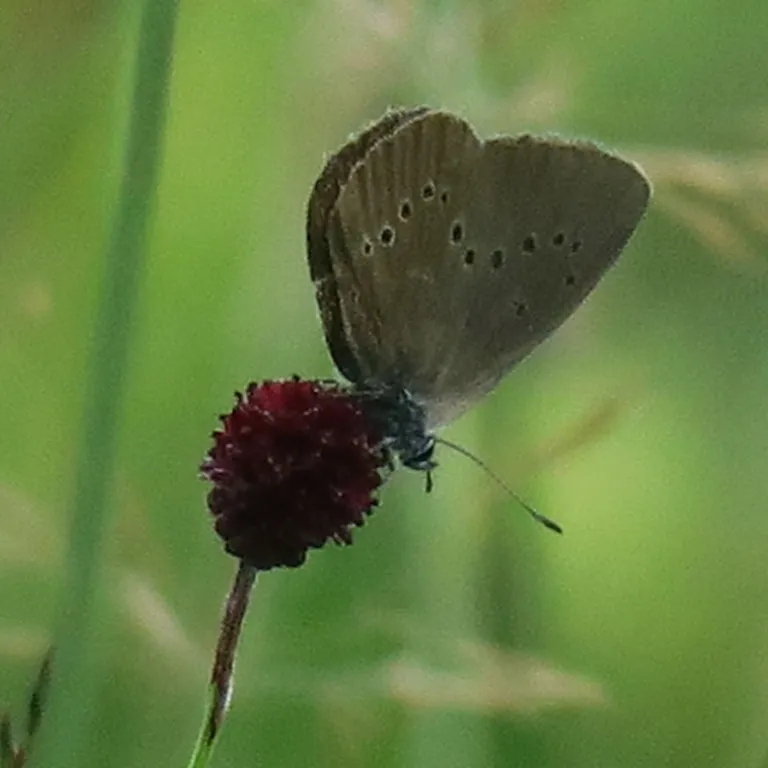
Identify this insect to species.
Phengaris nausithous (also Maculinea nausithous)
